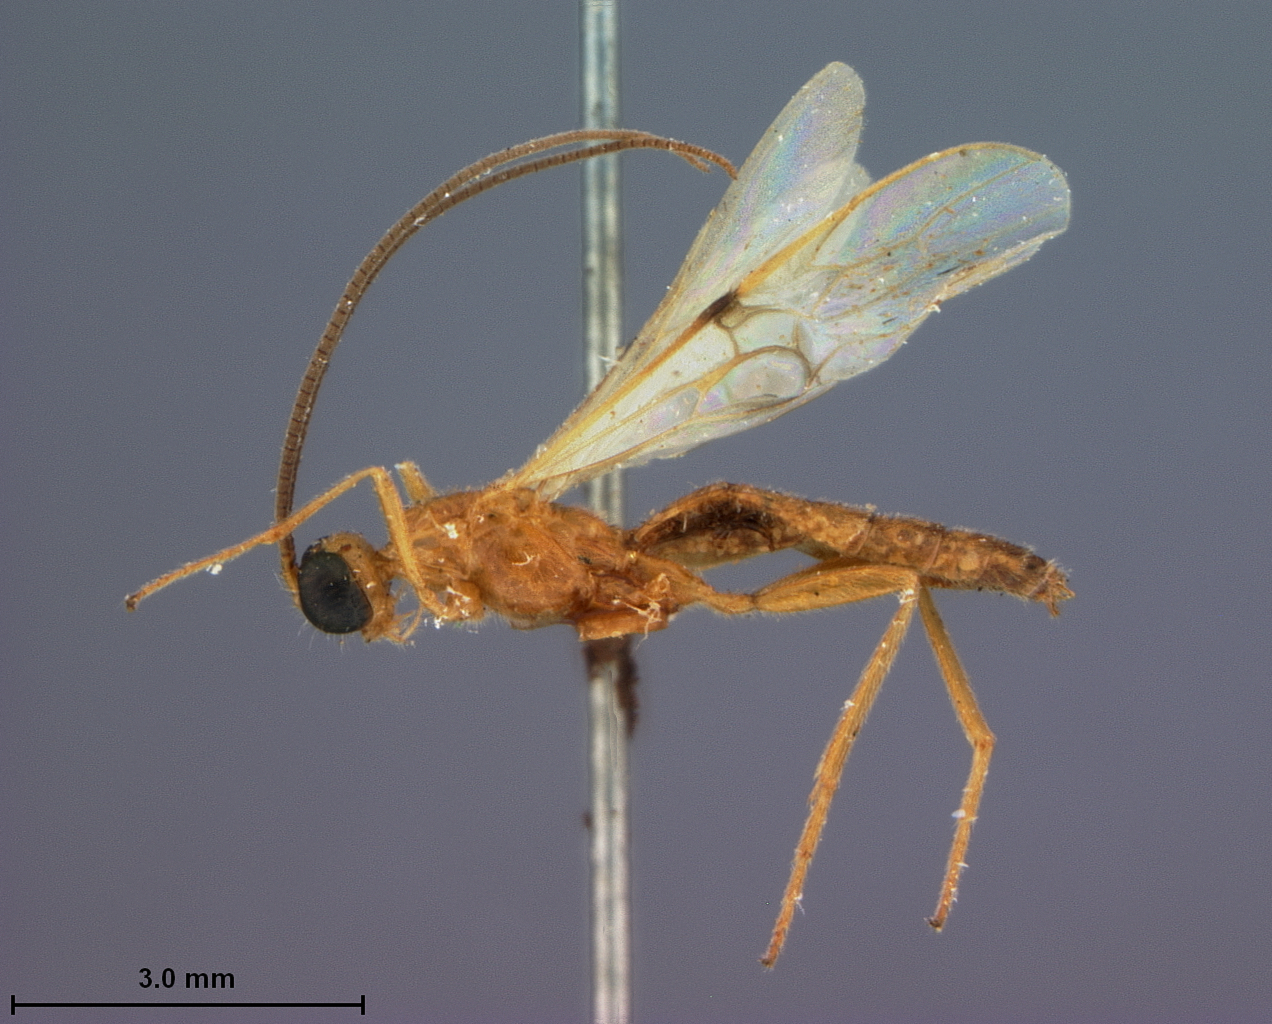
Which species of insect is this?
Aphrastobracon philippinensis
